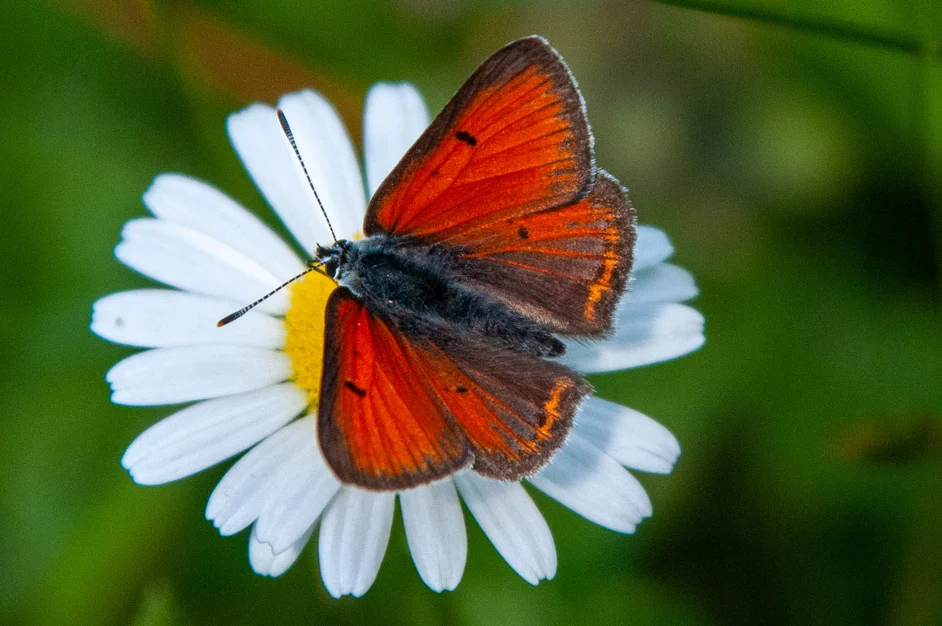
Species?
Lycaena hippothoe (also Palaeochrysophanus hippothoe)
